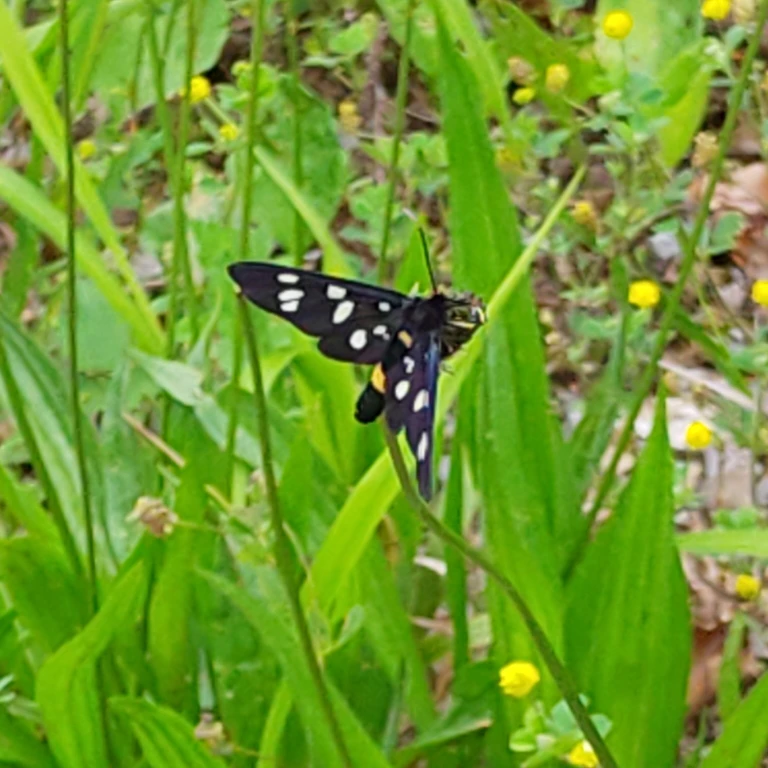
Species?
Amata phegea
